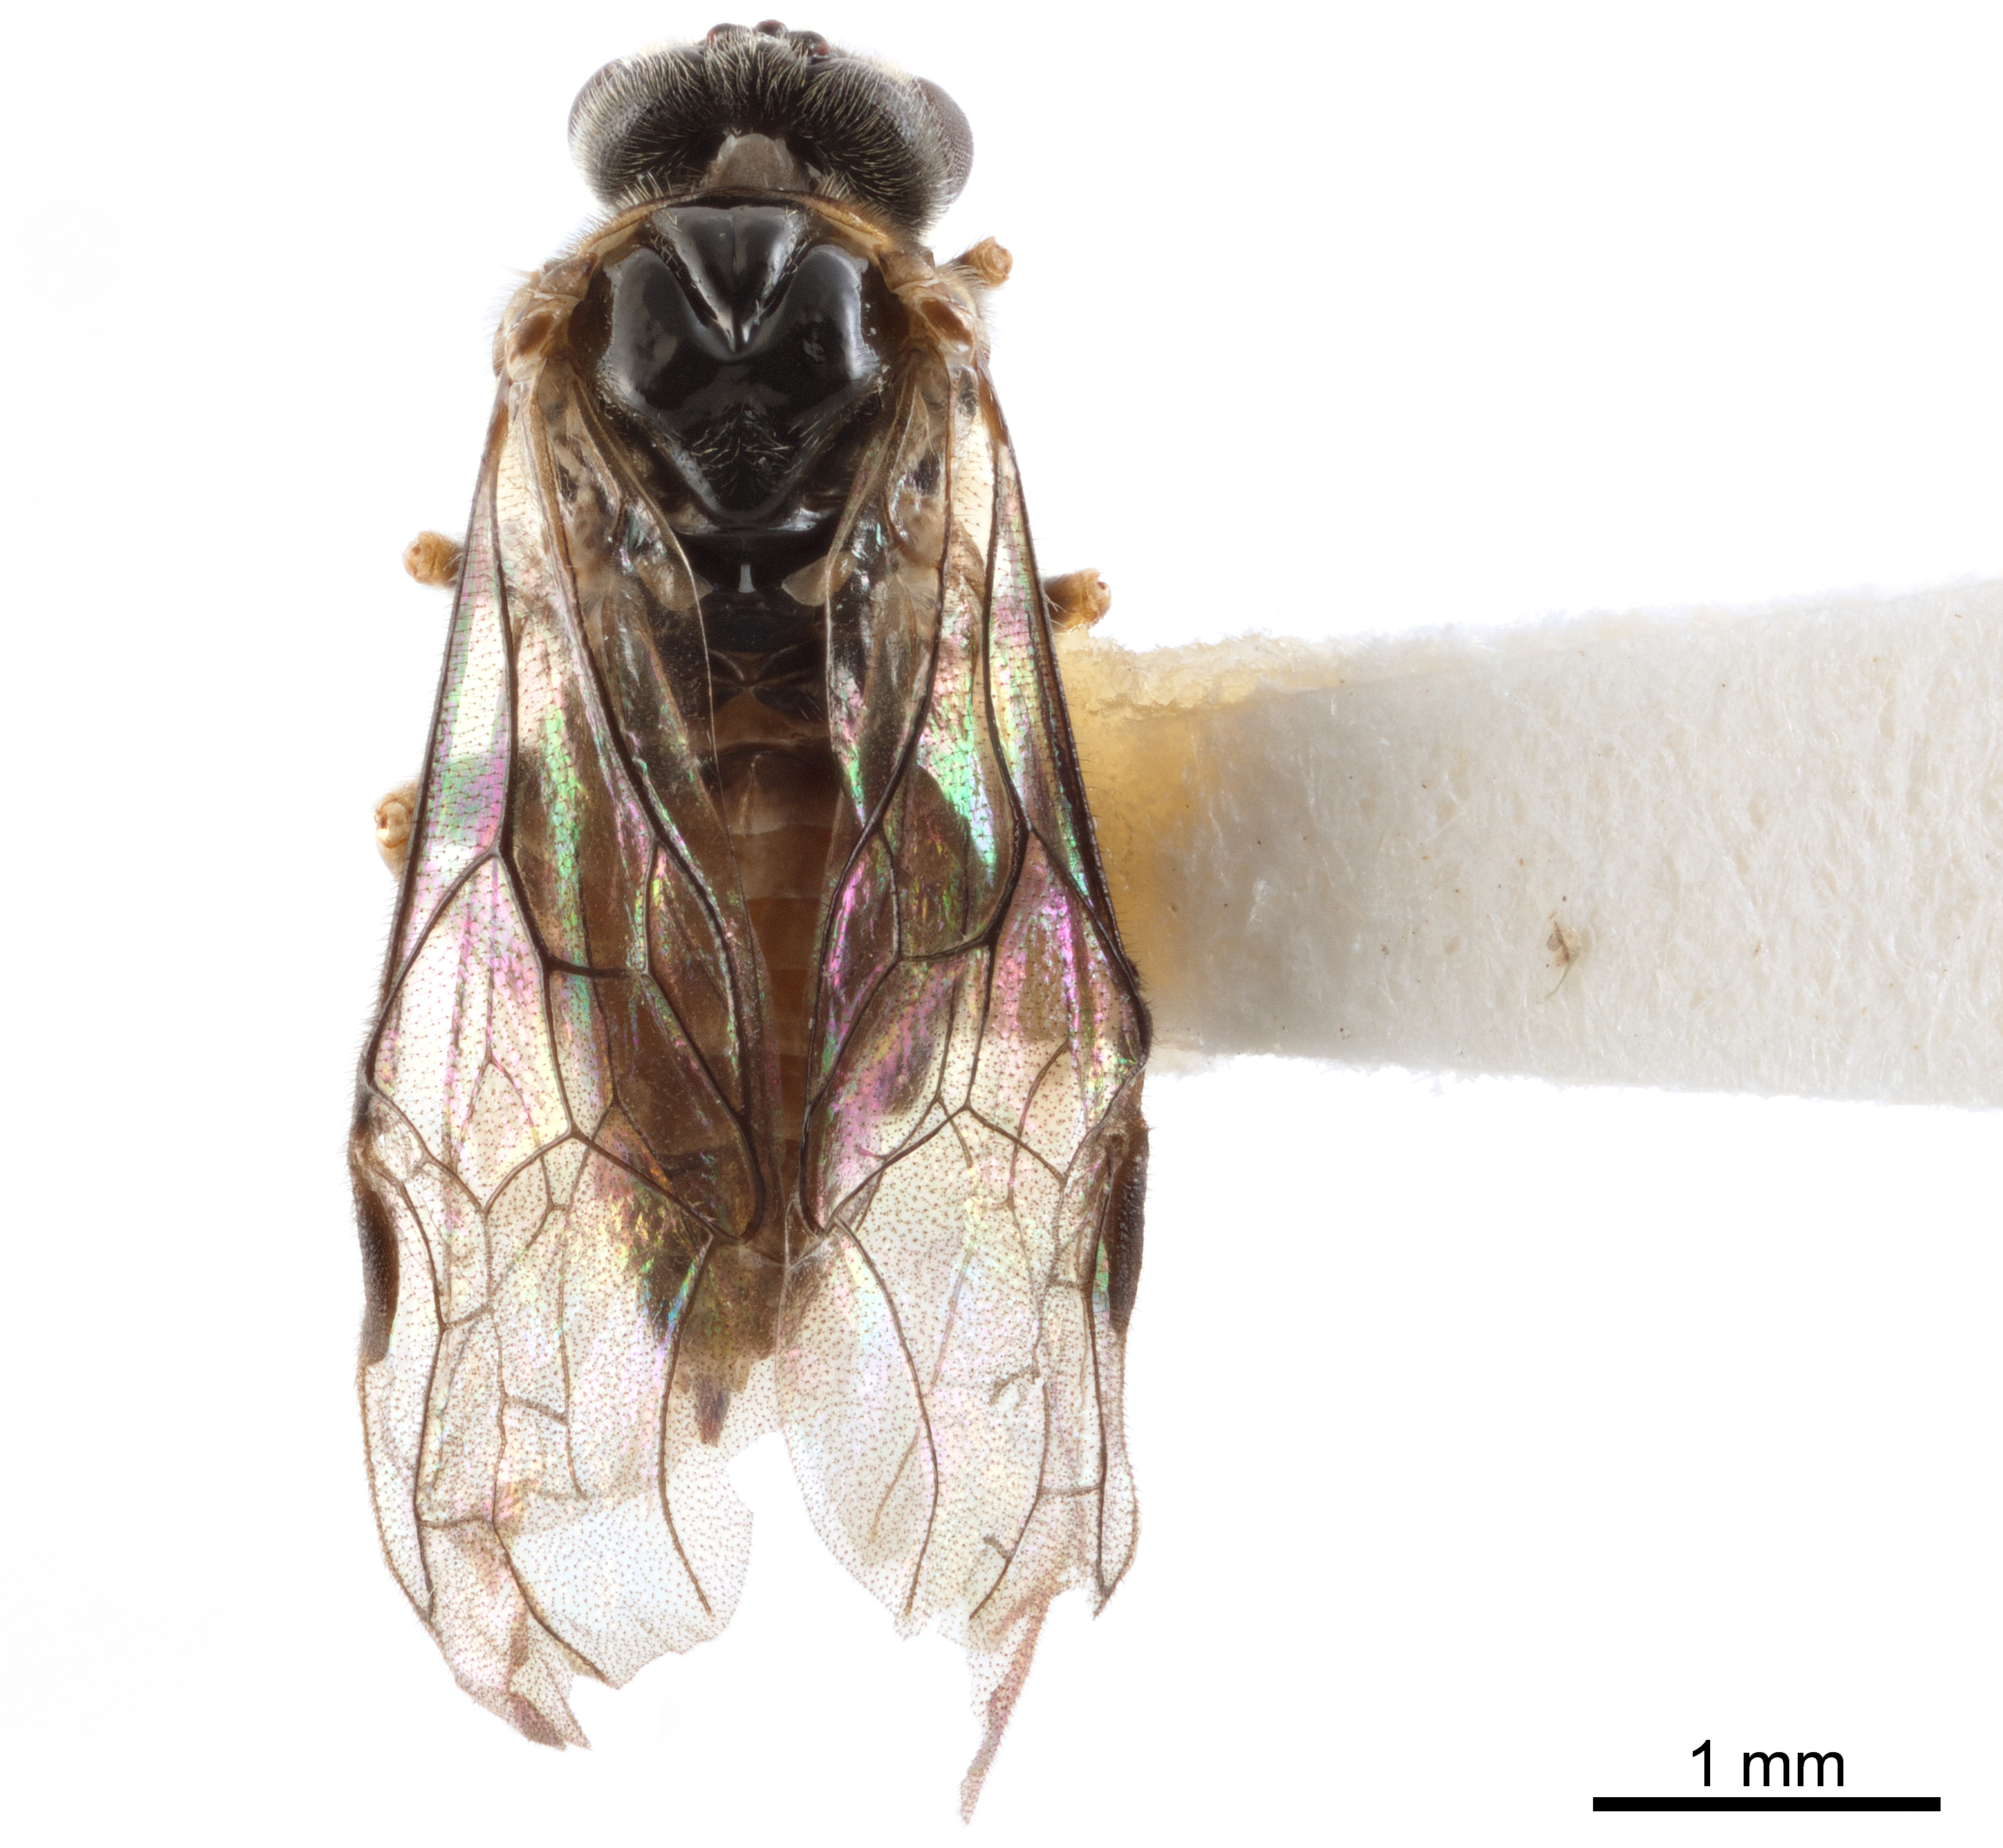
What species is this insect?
Prolatus artus
